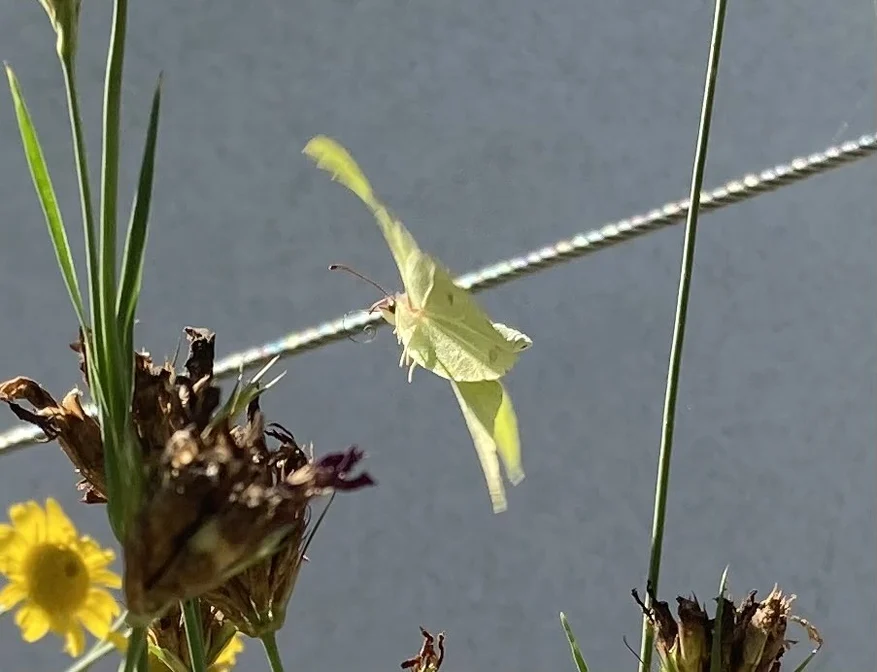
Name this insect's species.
Gonepteryx rhamni
